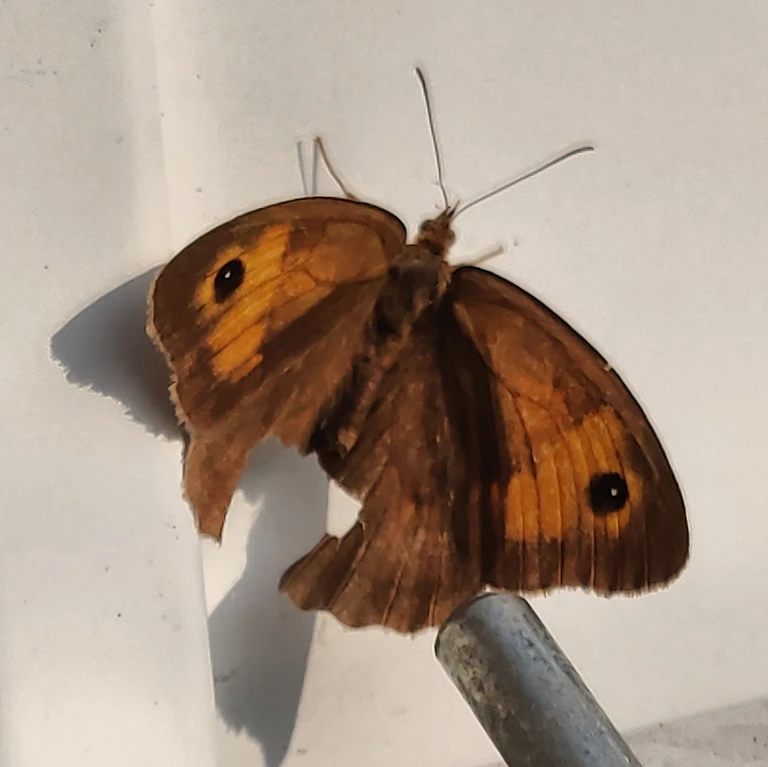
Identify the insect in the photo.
Maniola jurtina
